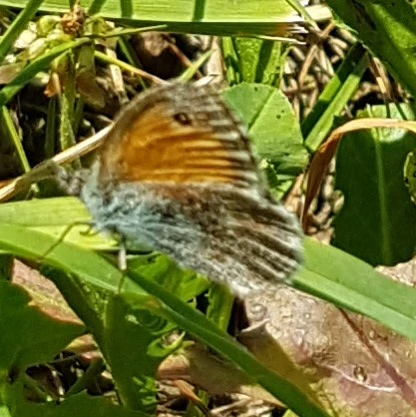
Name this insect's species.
Coenonympha pamphilus
